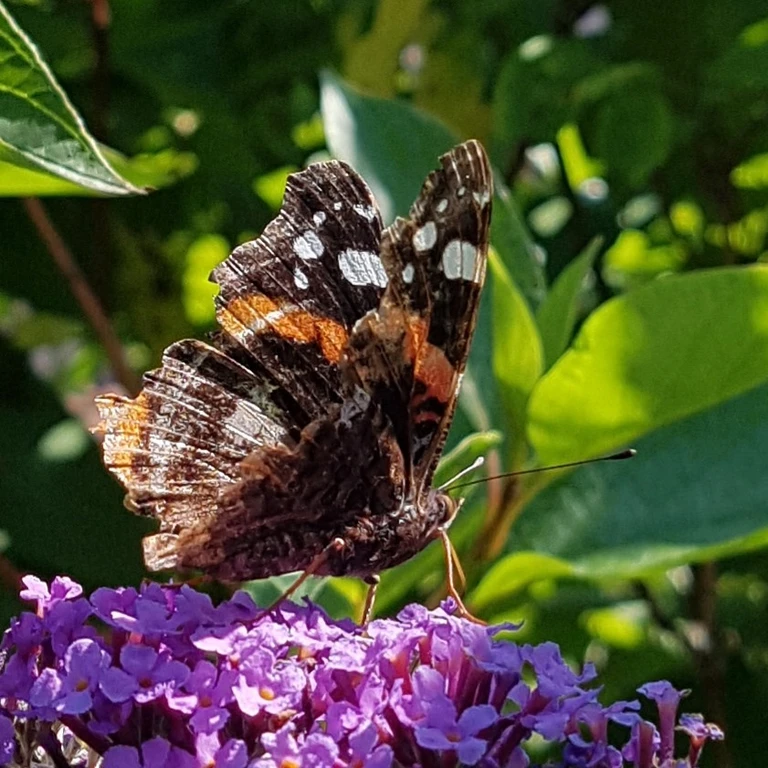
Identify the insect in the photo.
Vanessa atalanta
